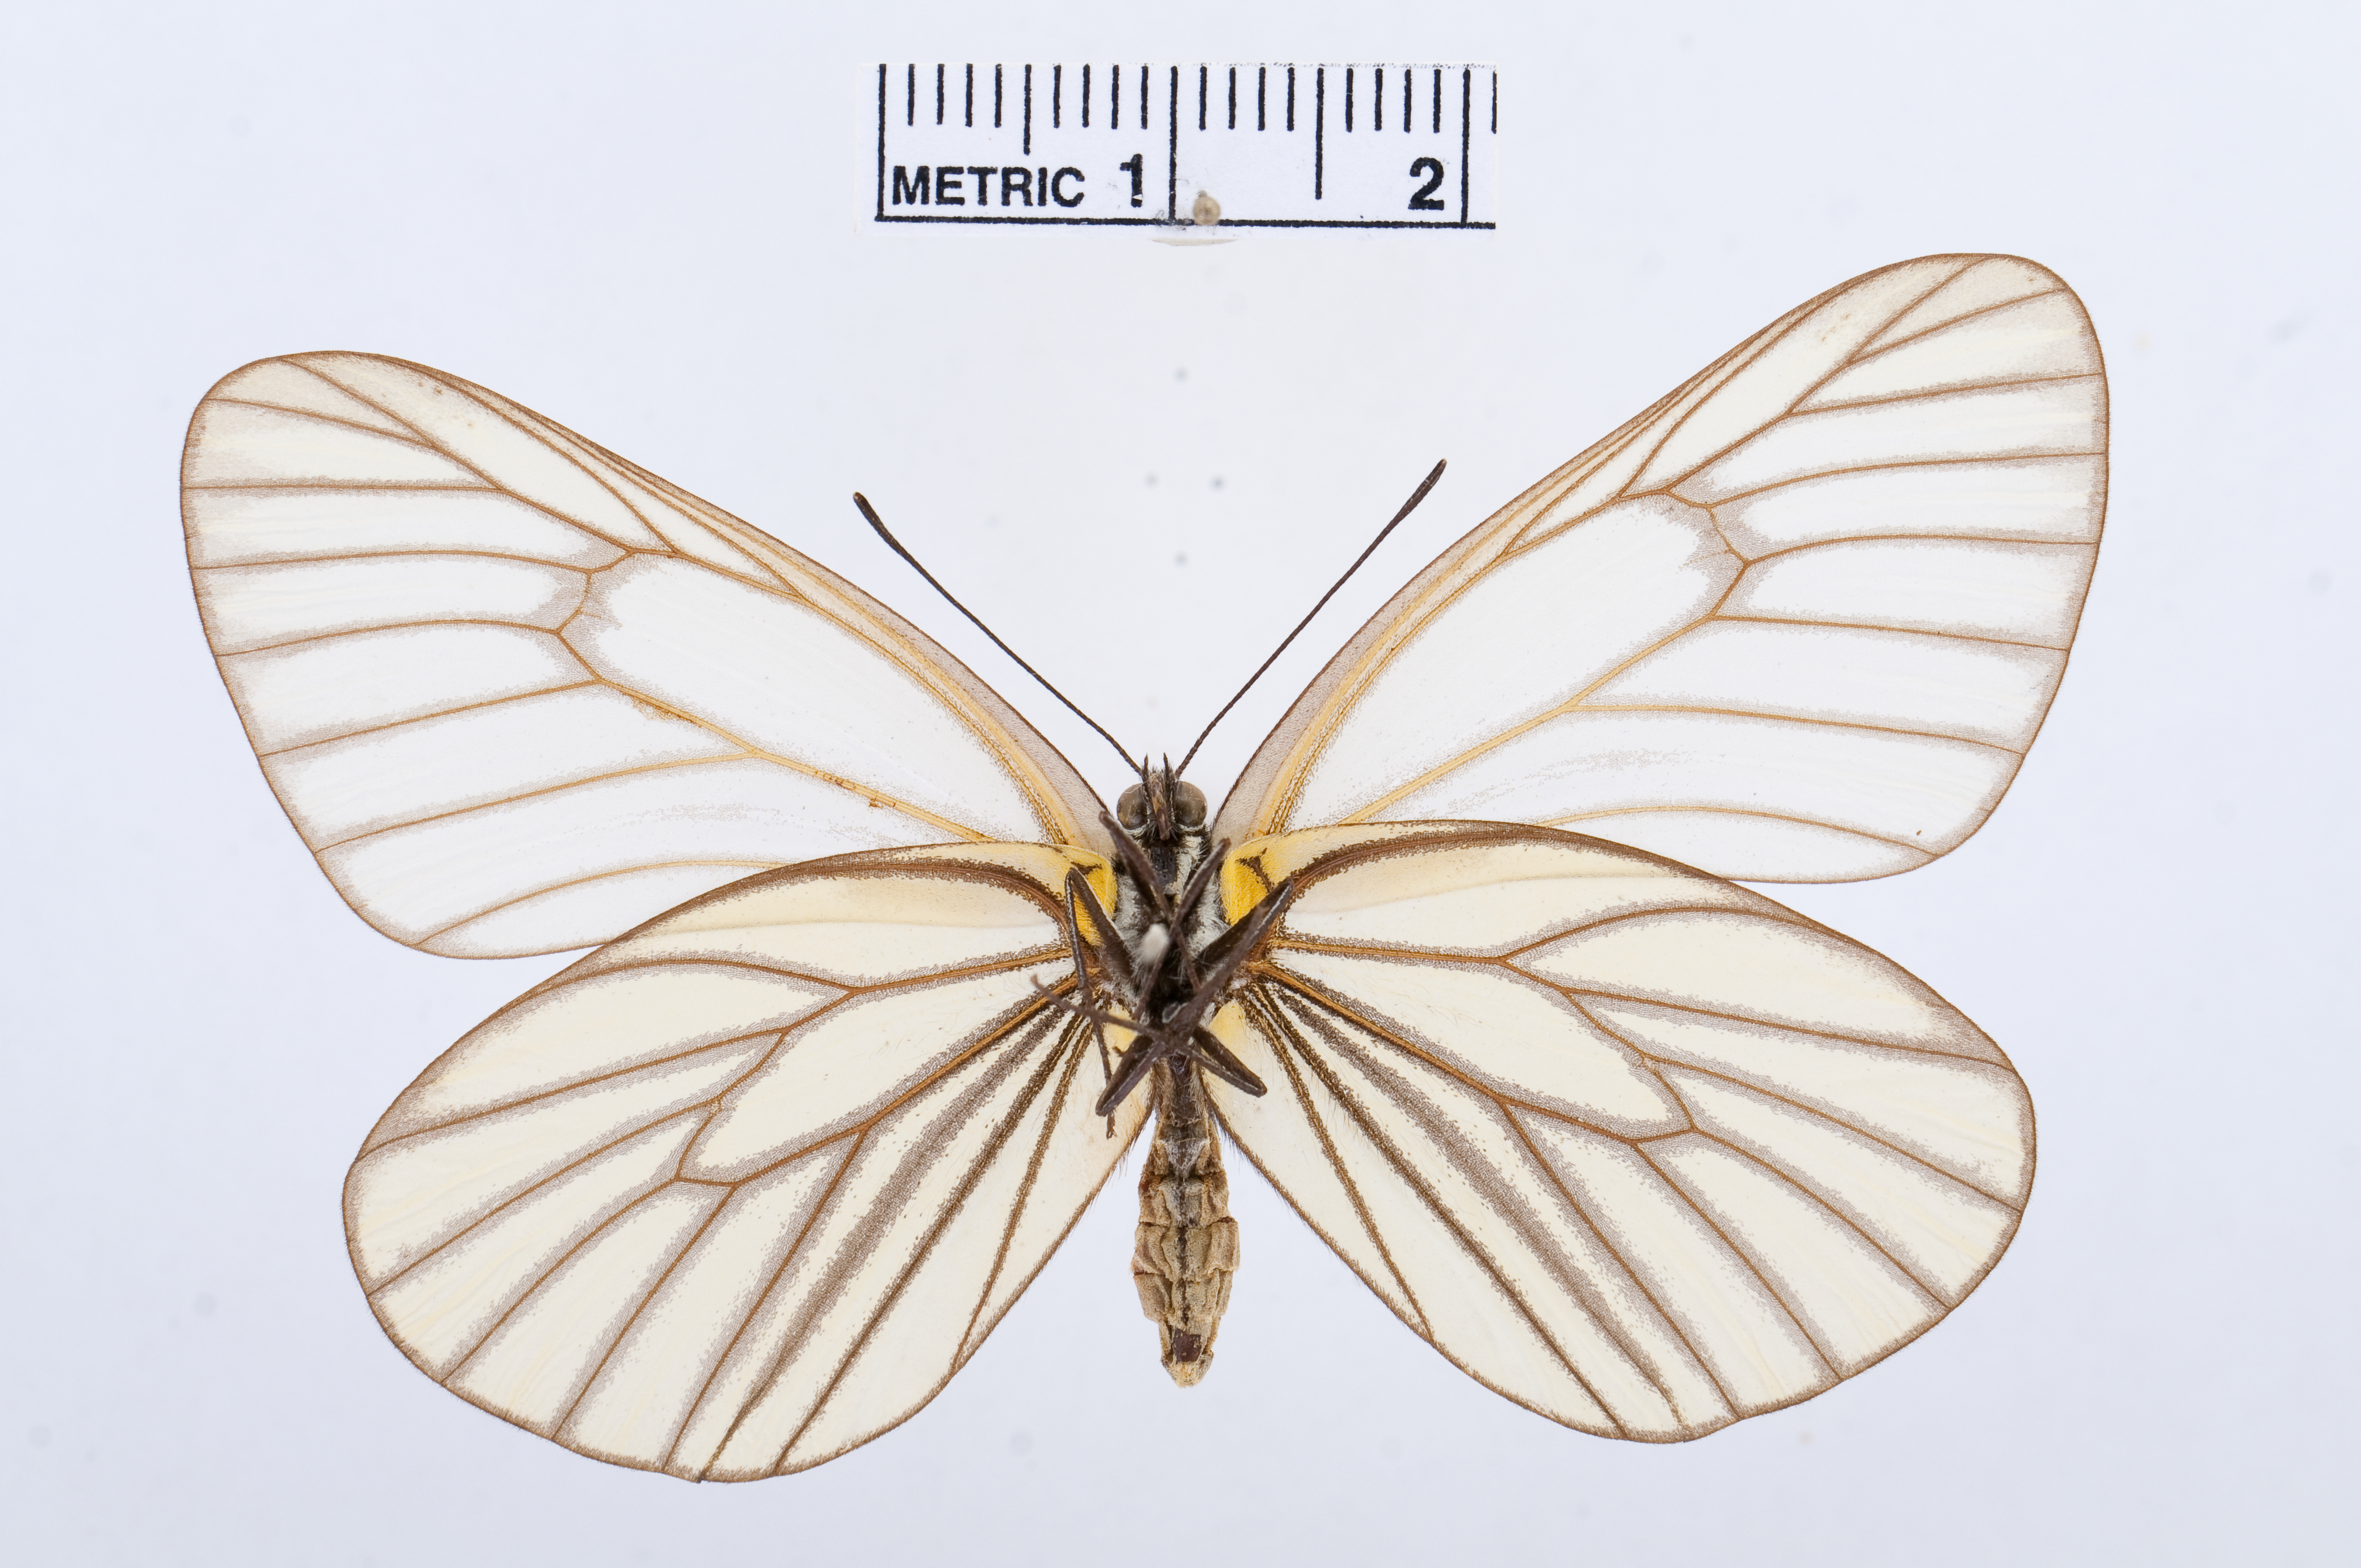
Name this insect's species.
Aporia hippia
